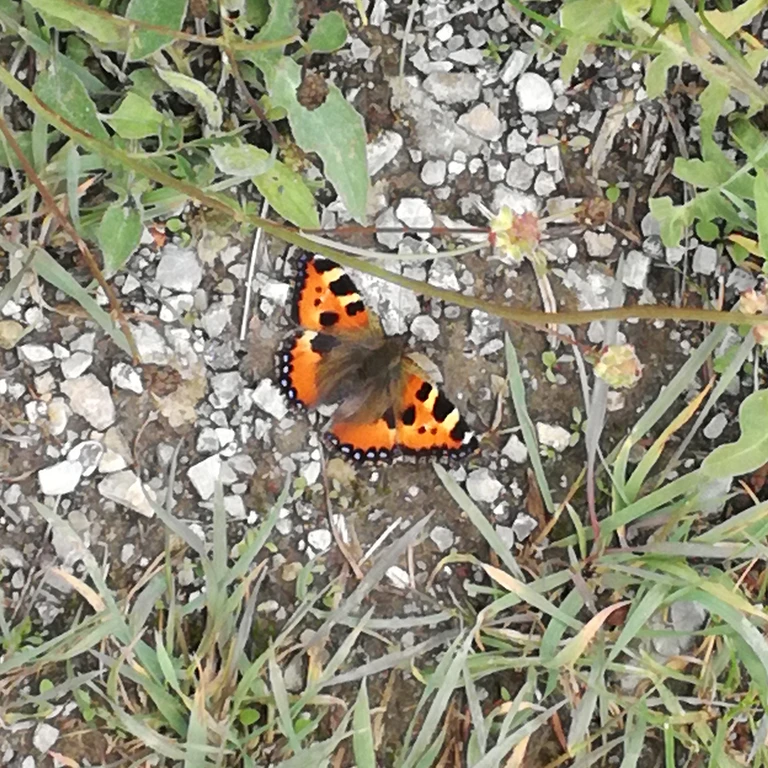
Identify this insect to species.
Aglais urticae
